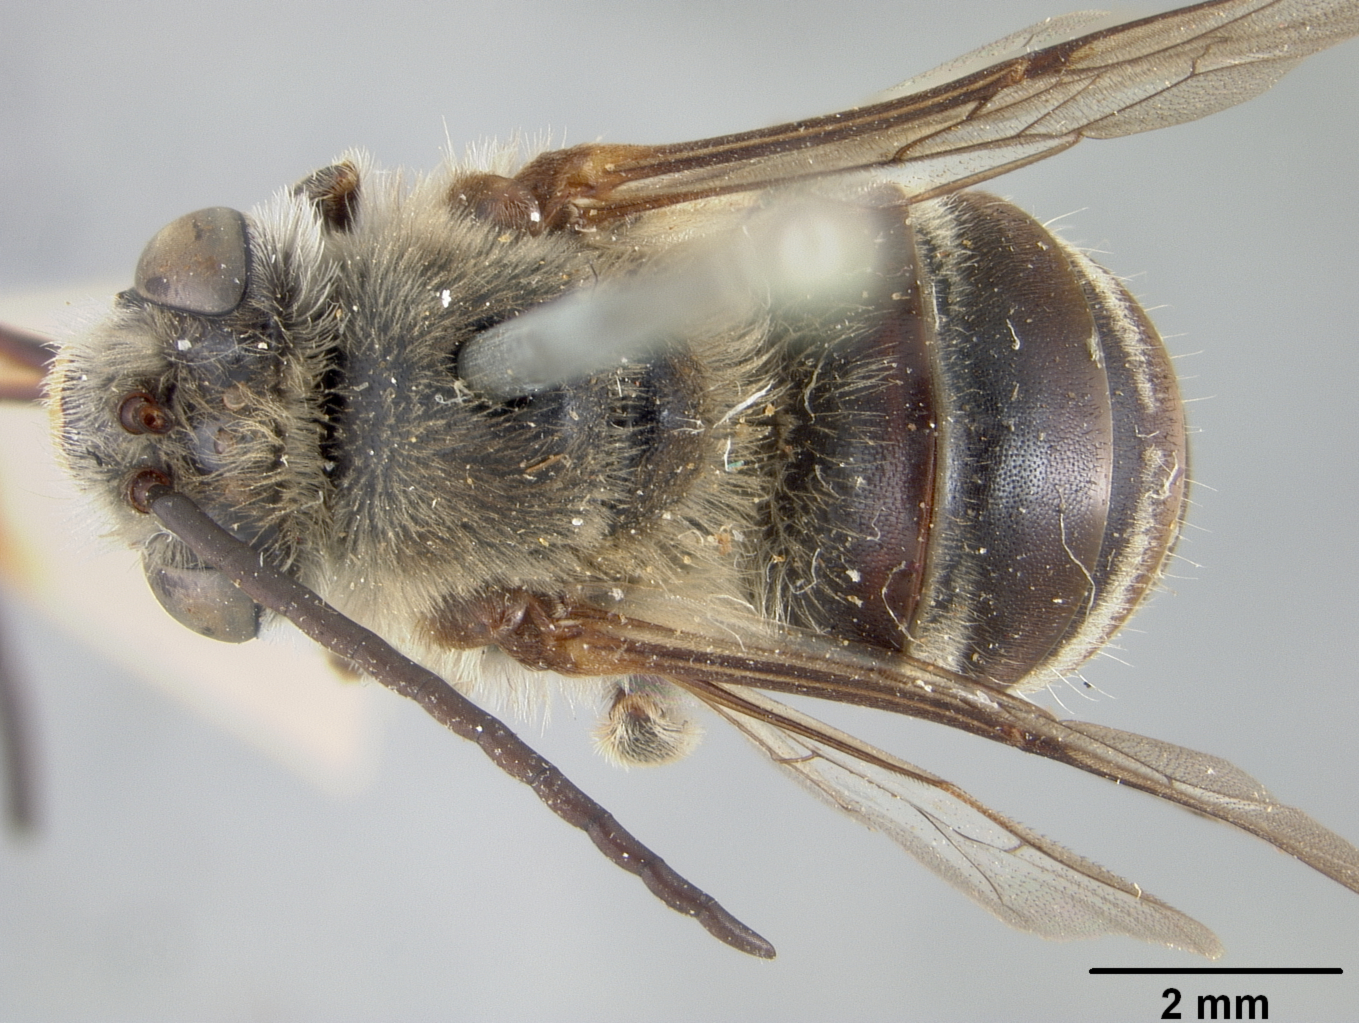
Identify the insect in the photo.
Xenoglossodes citrullina
